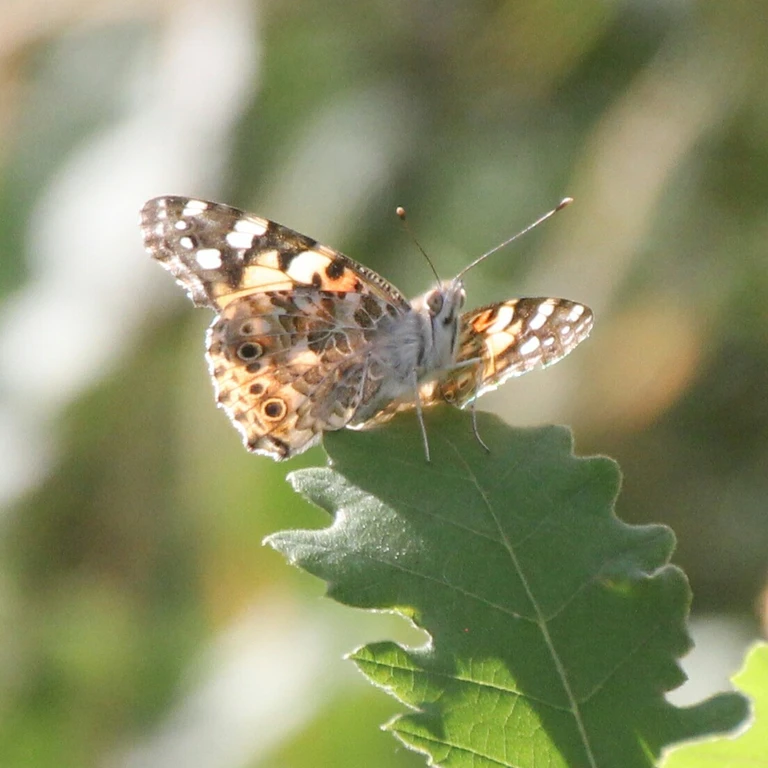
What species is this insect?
Vanessa cardui
